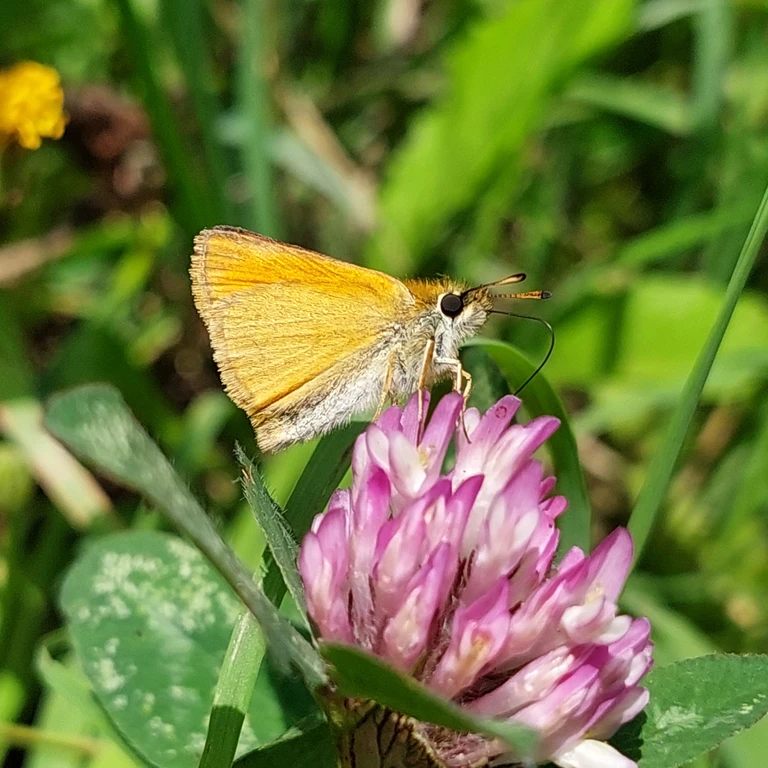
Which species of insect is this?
Thymelicus lineola
